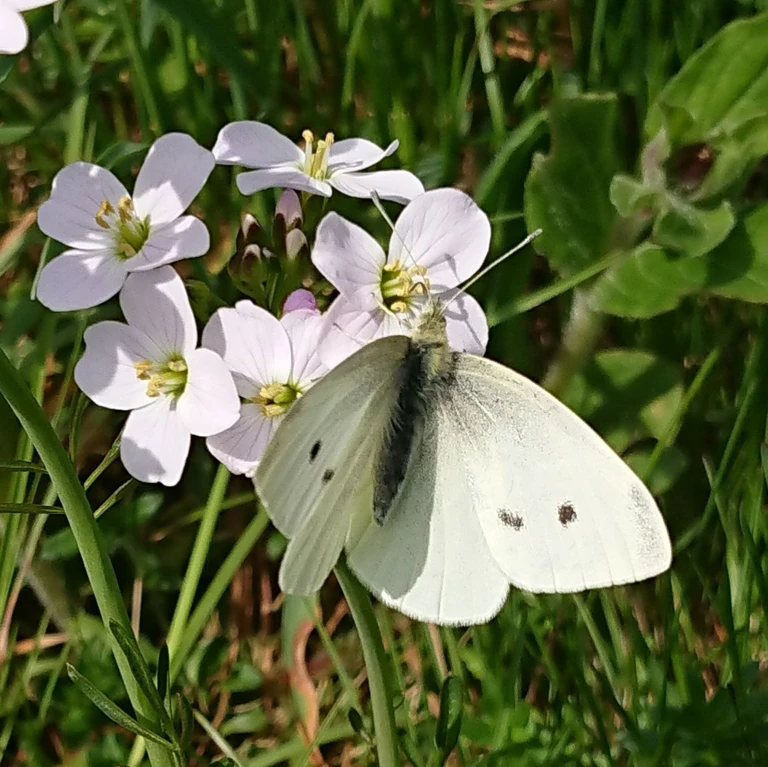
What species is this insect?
Pieris rapae
